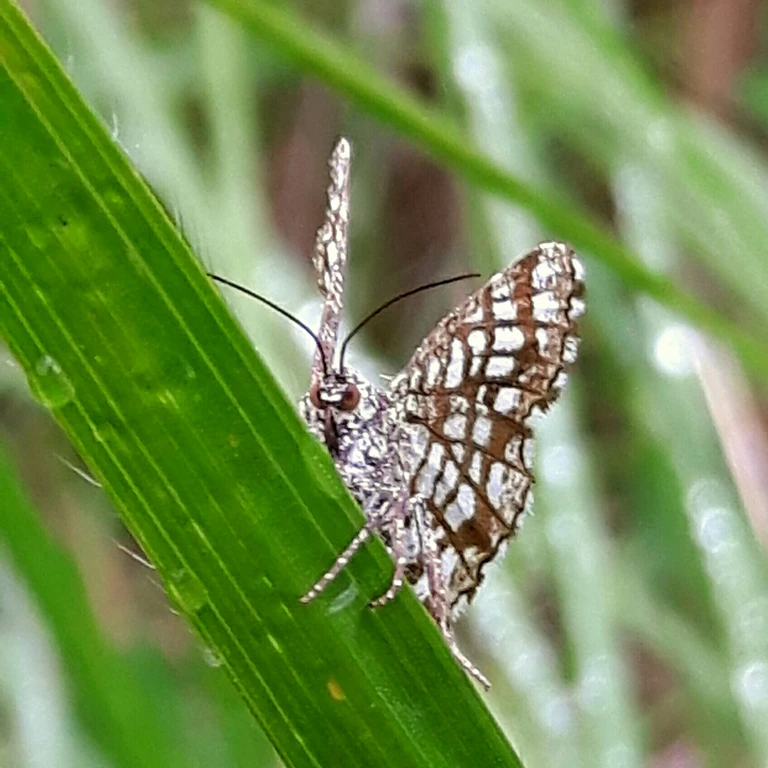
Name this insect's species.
Chiasmia clathrata
